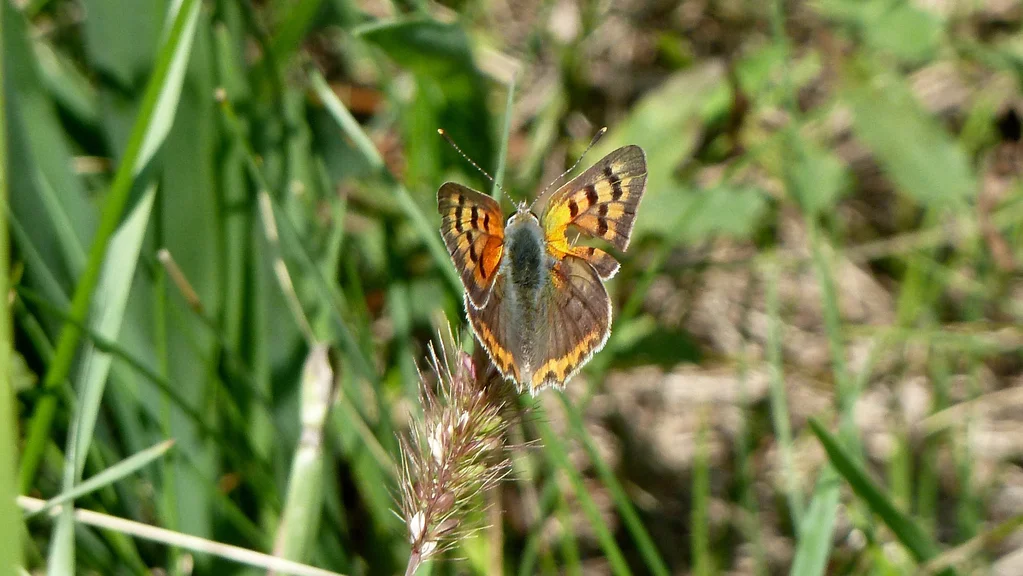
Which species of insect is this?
Lycaena phlaeas
